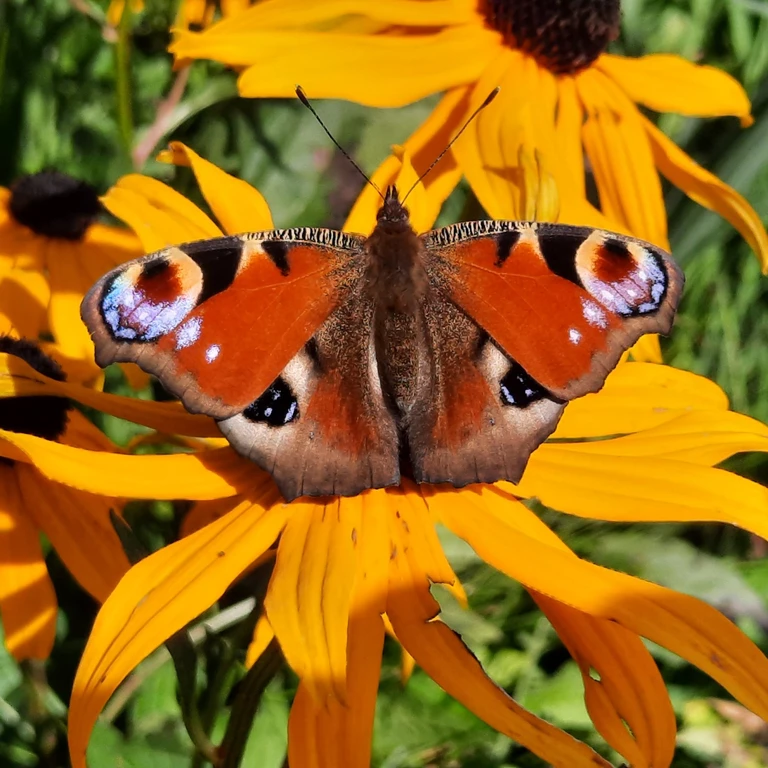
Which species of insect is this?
Aglais io
